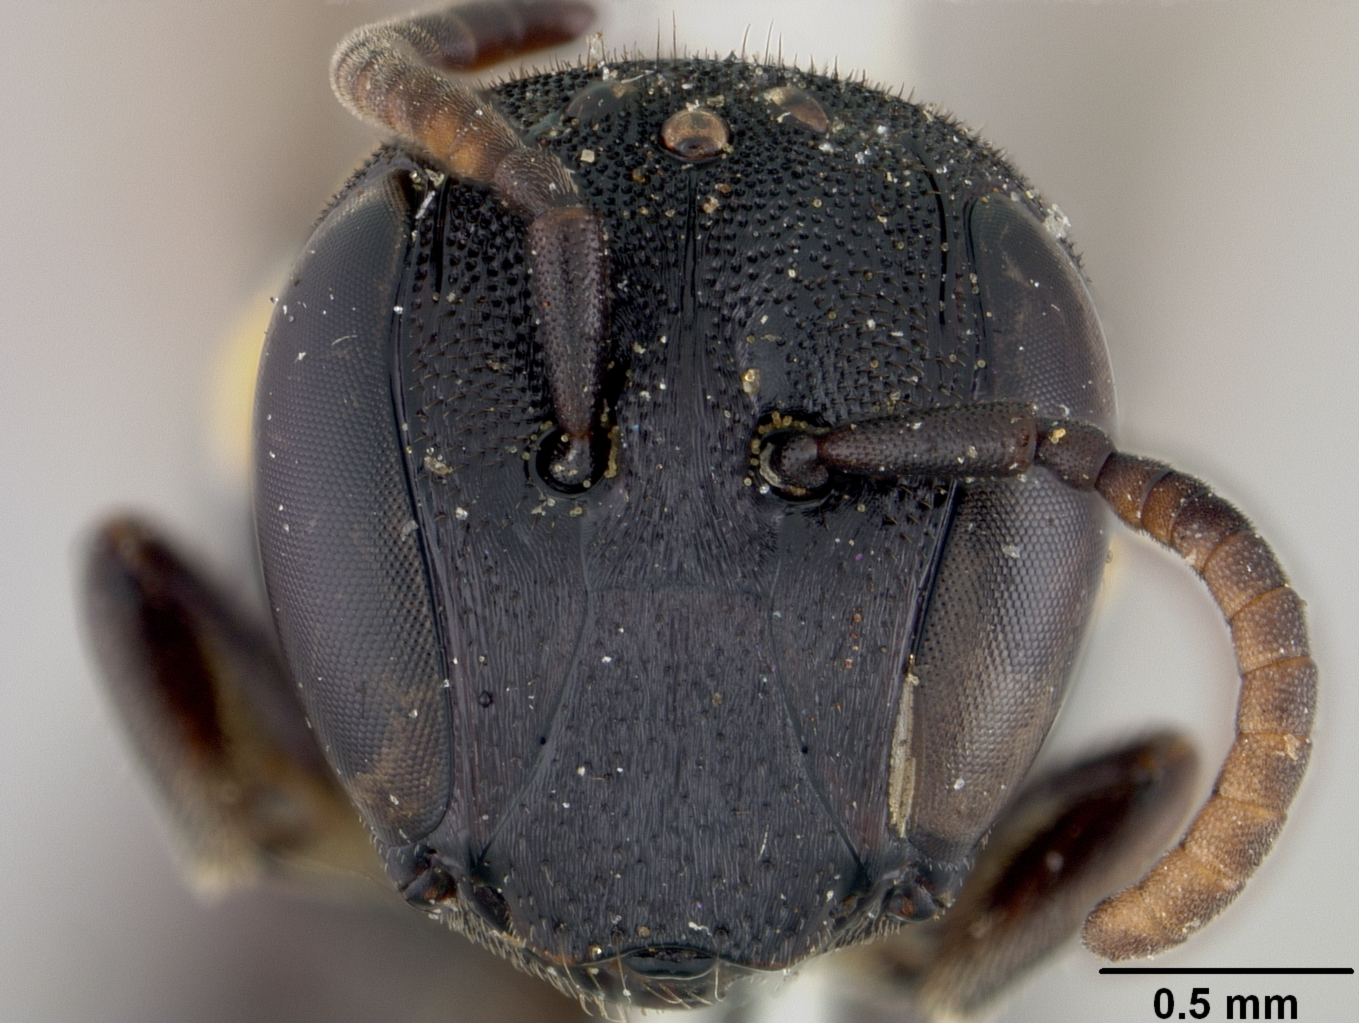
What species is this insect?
Prosopis melanops
